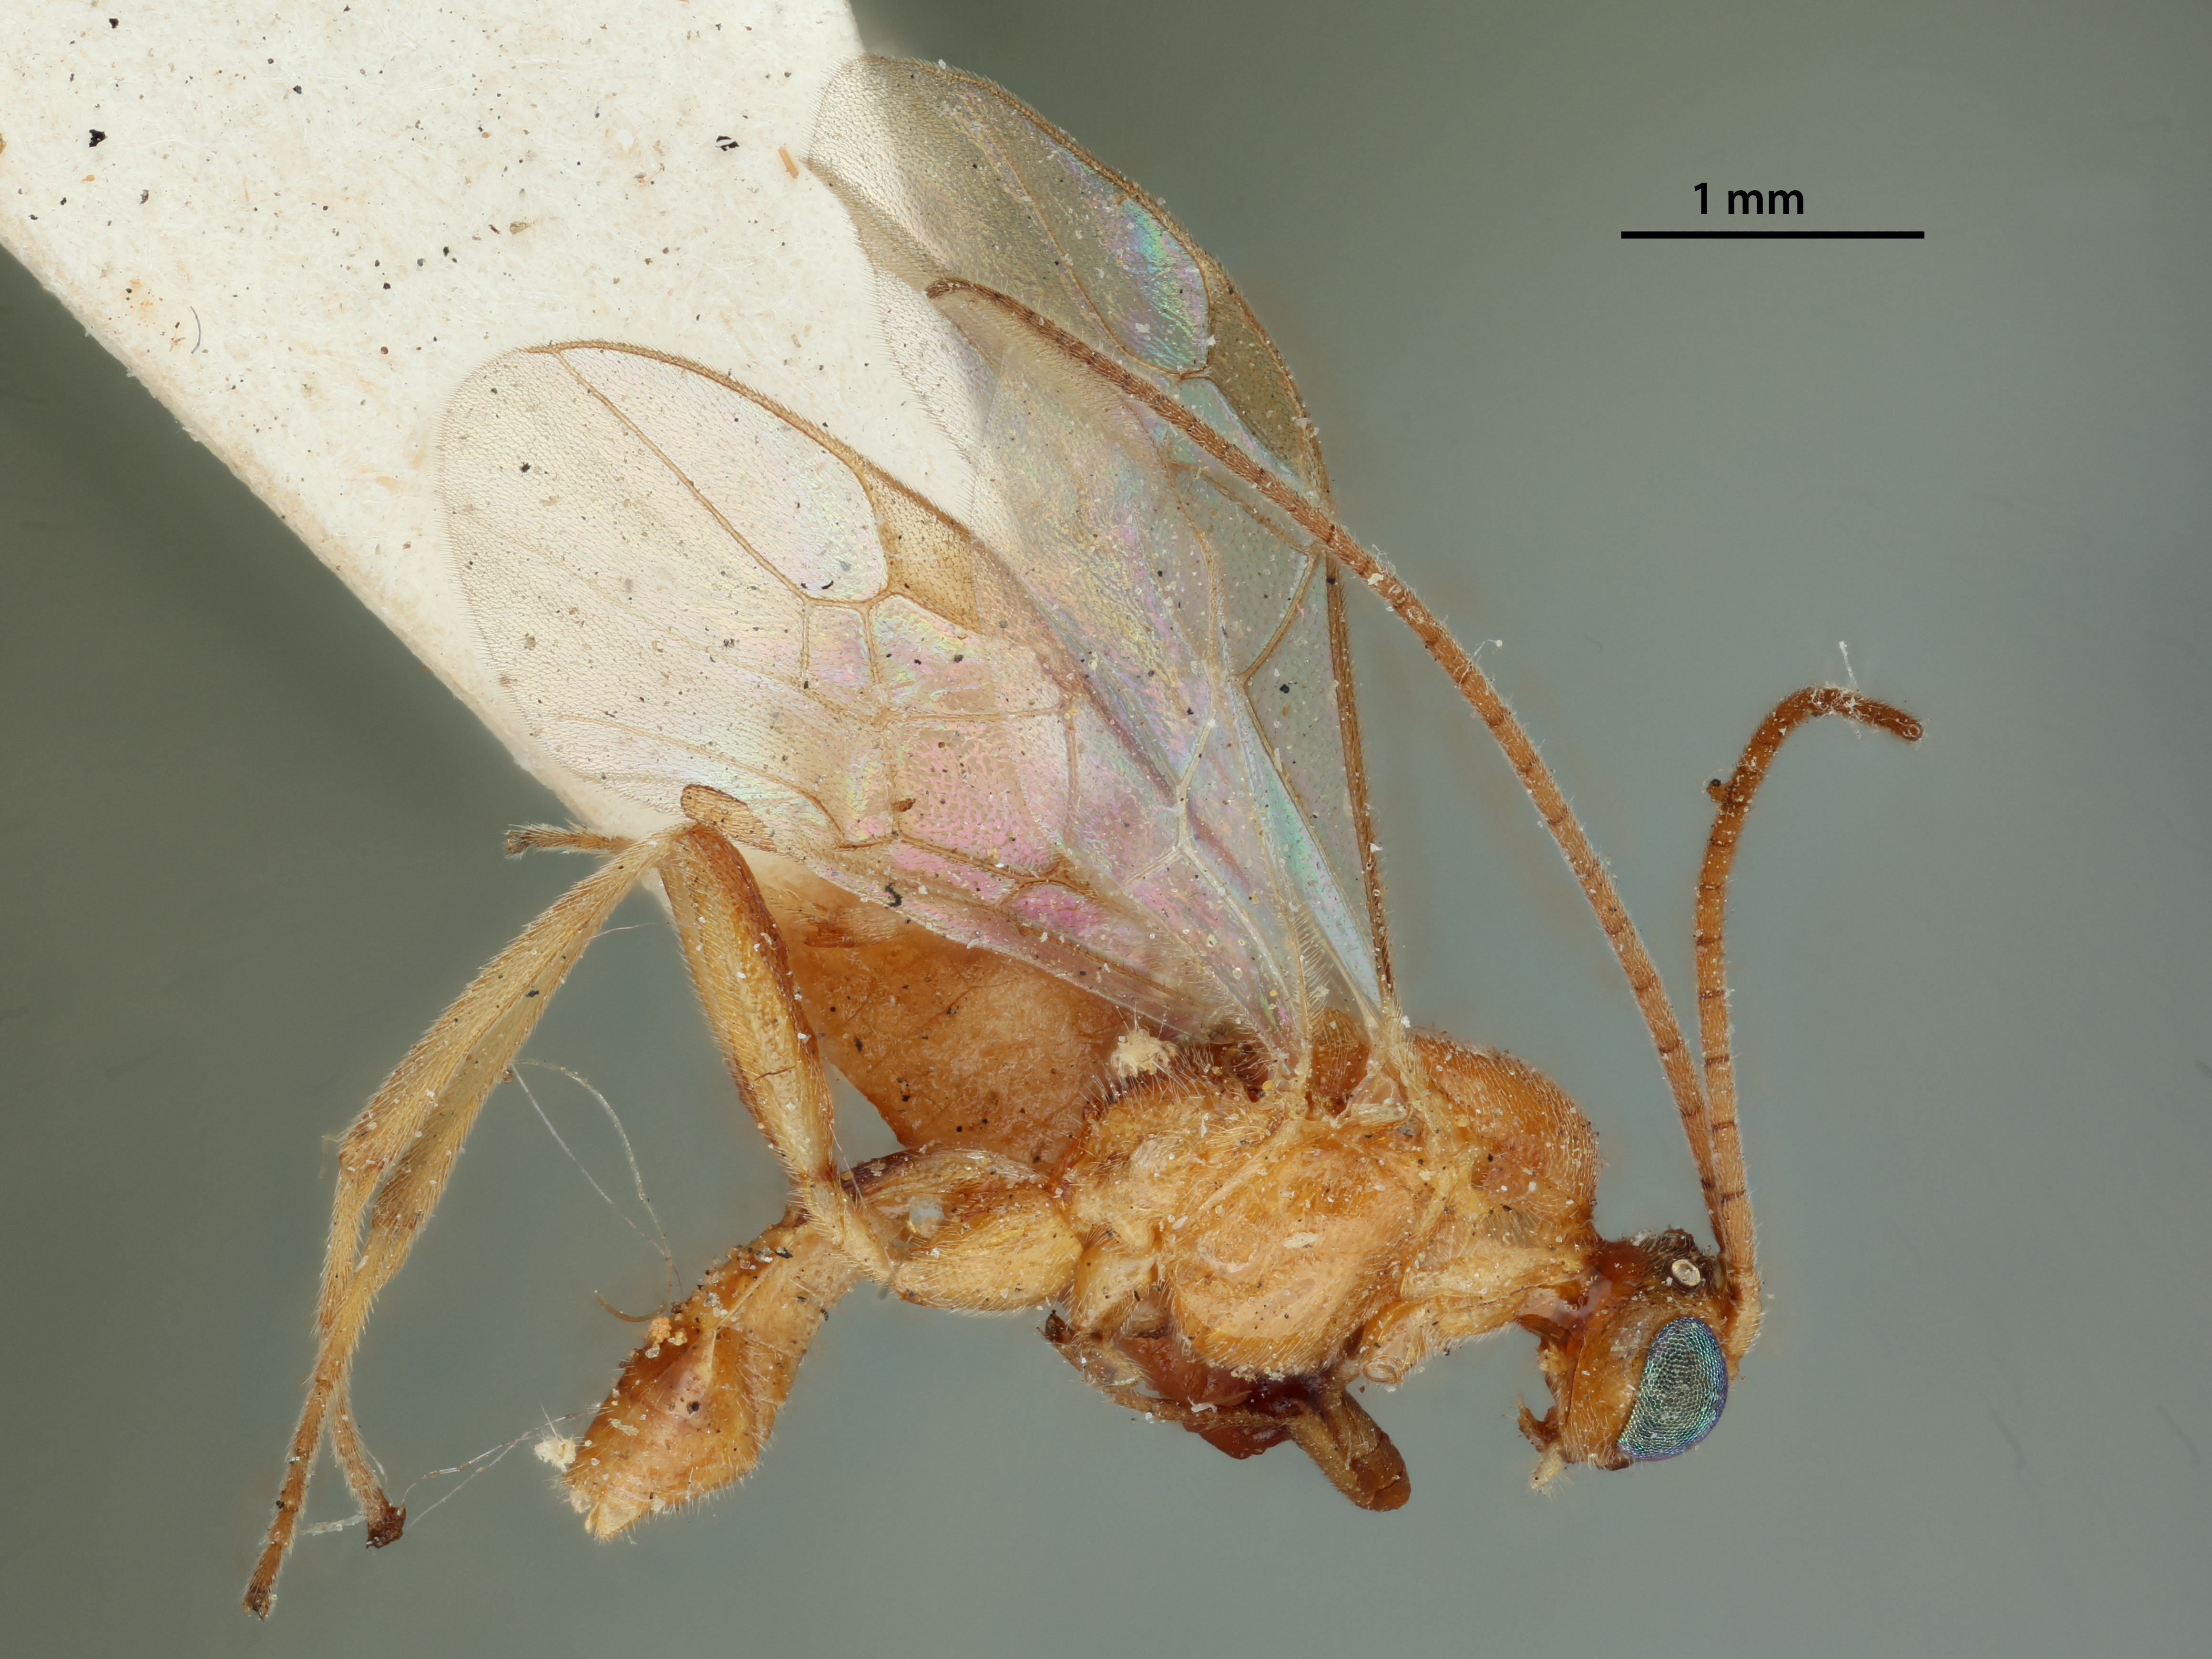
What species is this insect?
Meteorus oecopsidis
